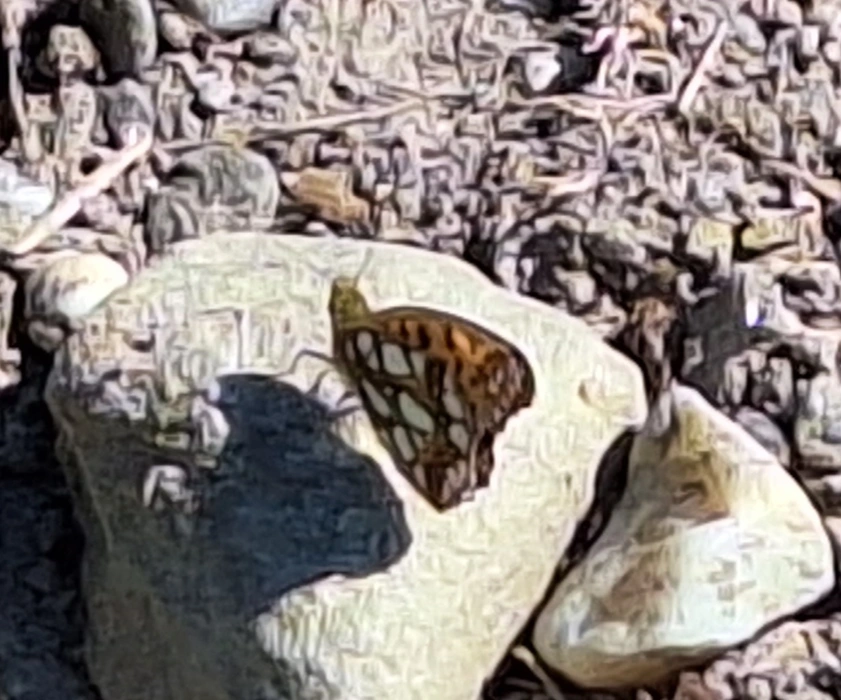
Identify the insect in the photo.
Issoria lathonia
